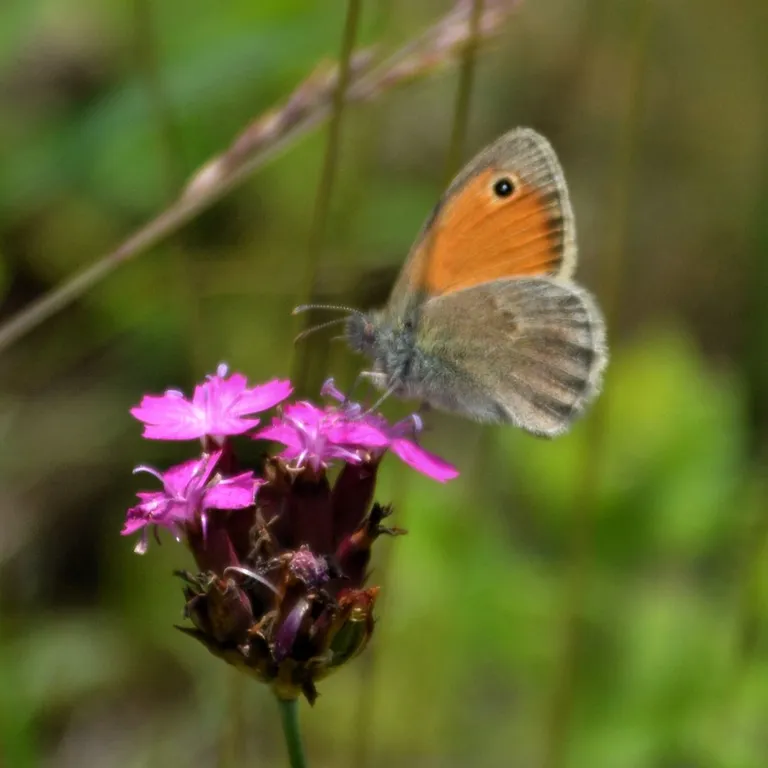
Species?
Coenonympha pamphilus
